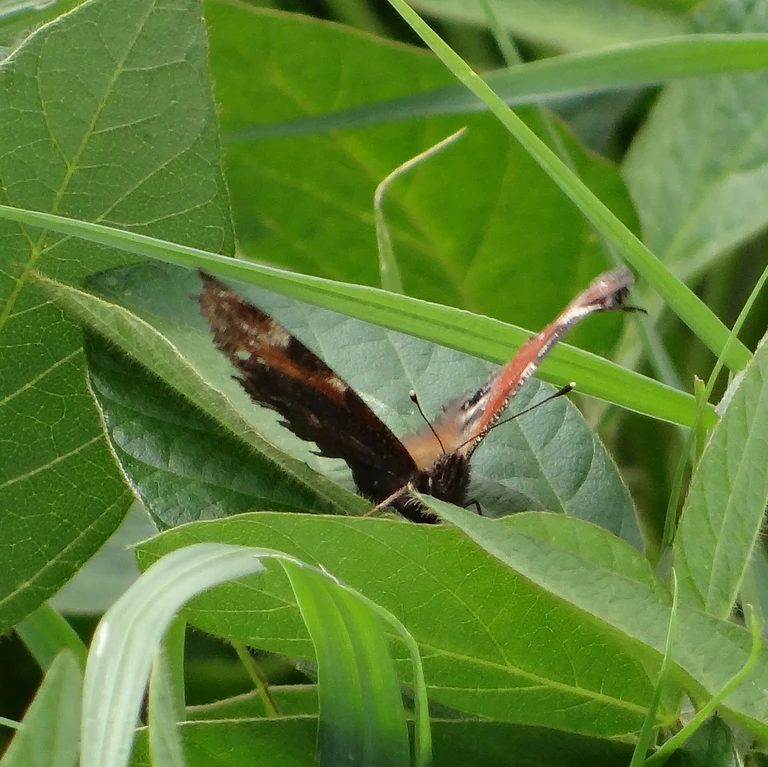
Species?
Aglais io
